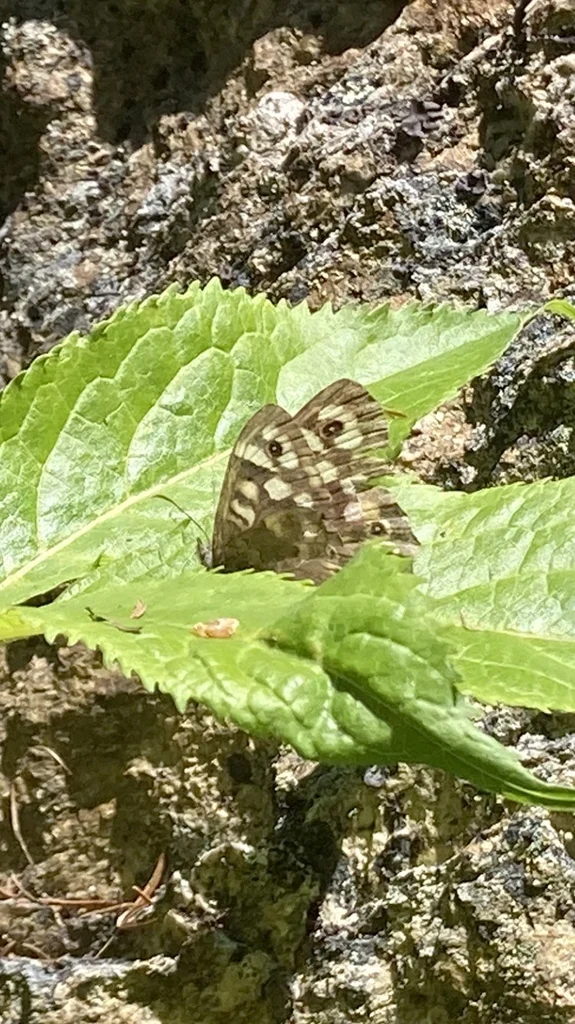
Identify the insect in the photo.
Pararge aegeria
